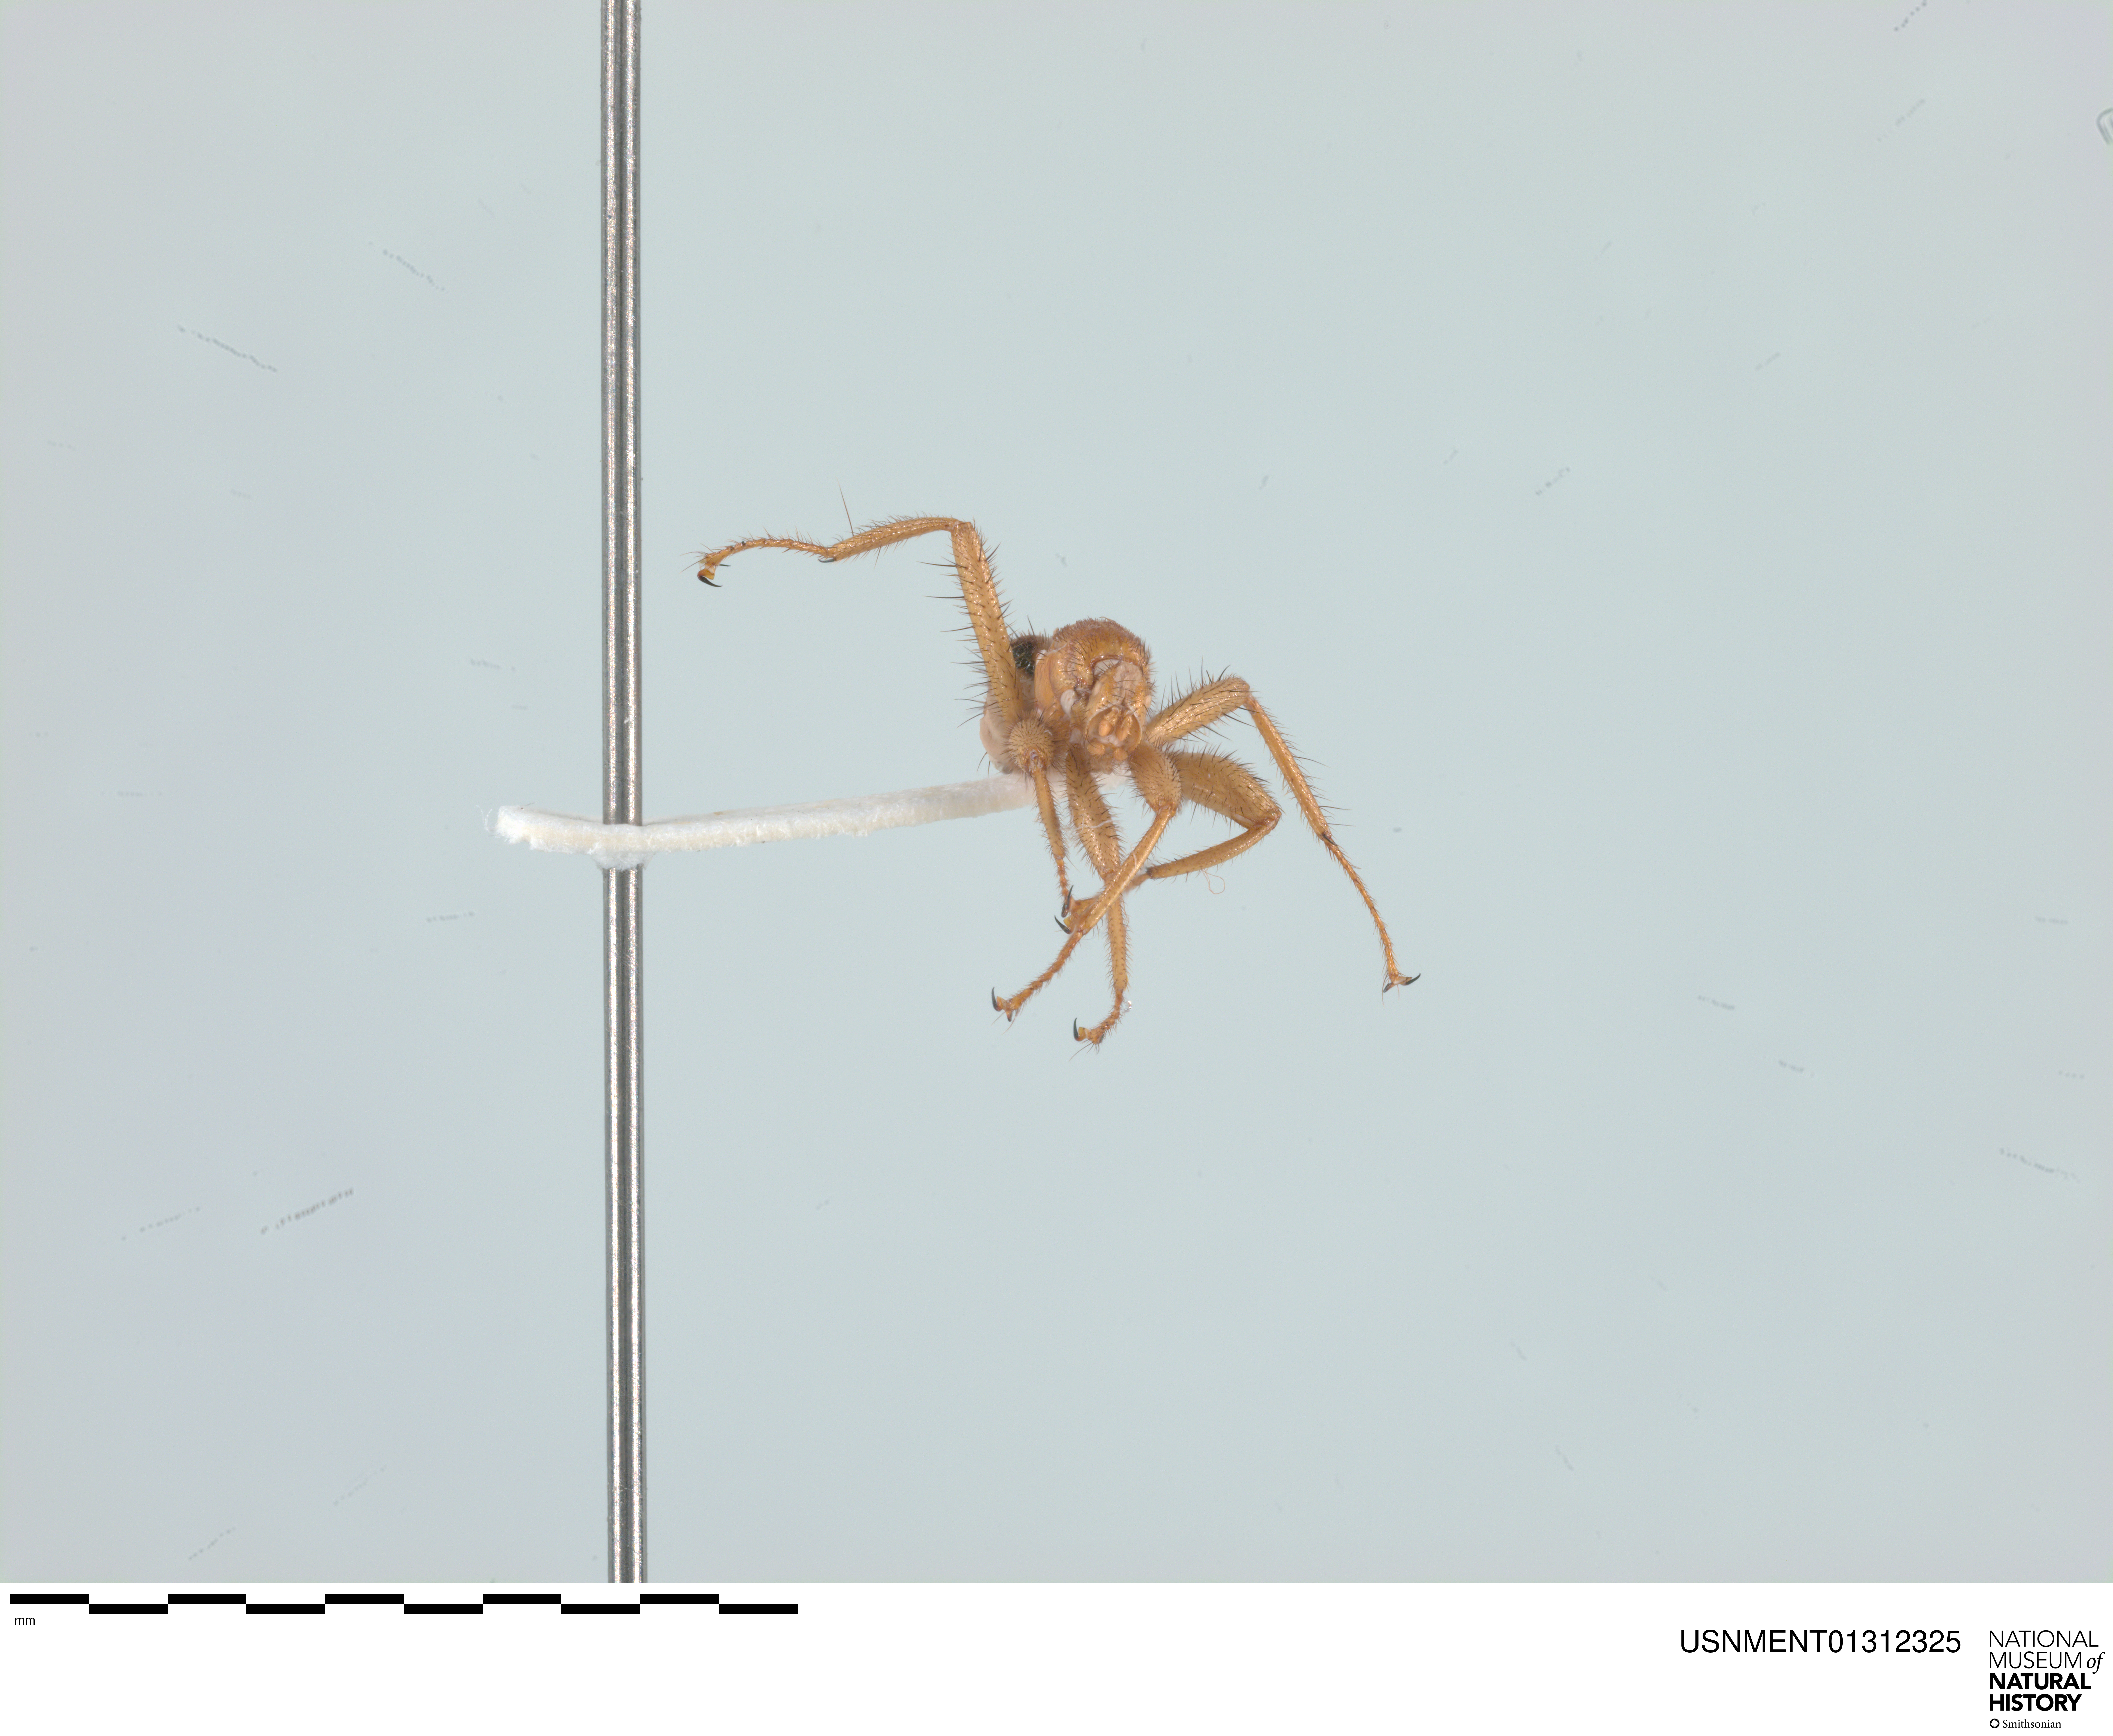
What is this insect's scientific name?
Mystacinobia zelandica
